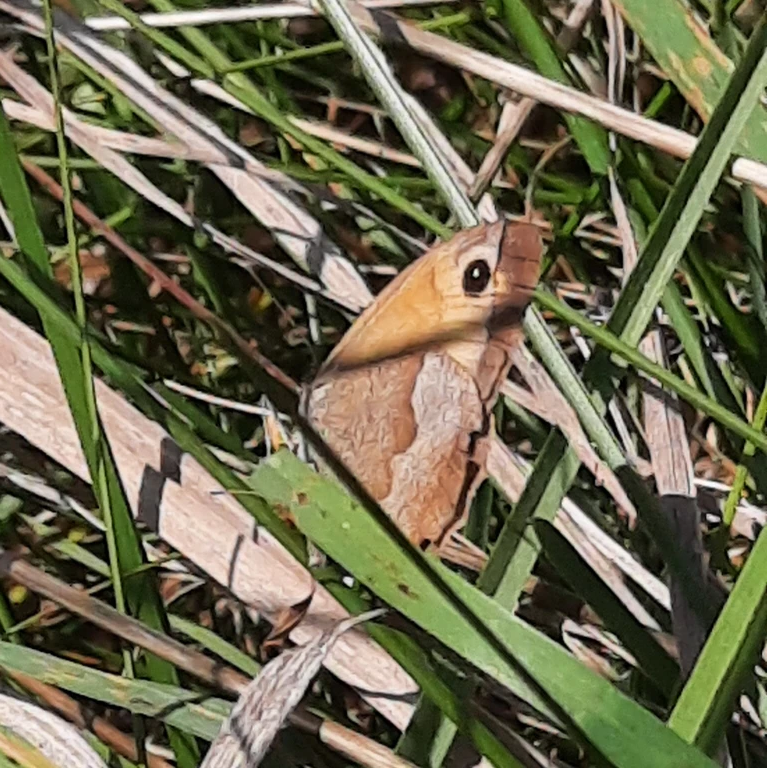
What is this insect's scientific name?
Maniola jurtina
